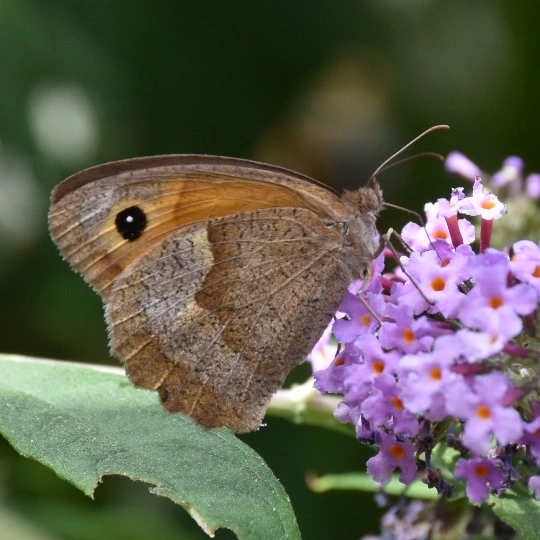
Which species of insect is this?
Maniola jurtina
